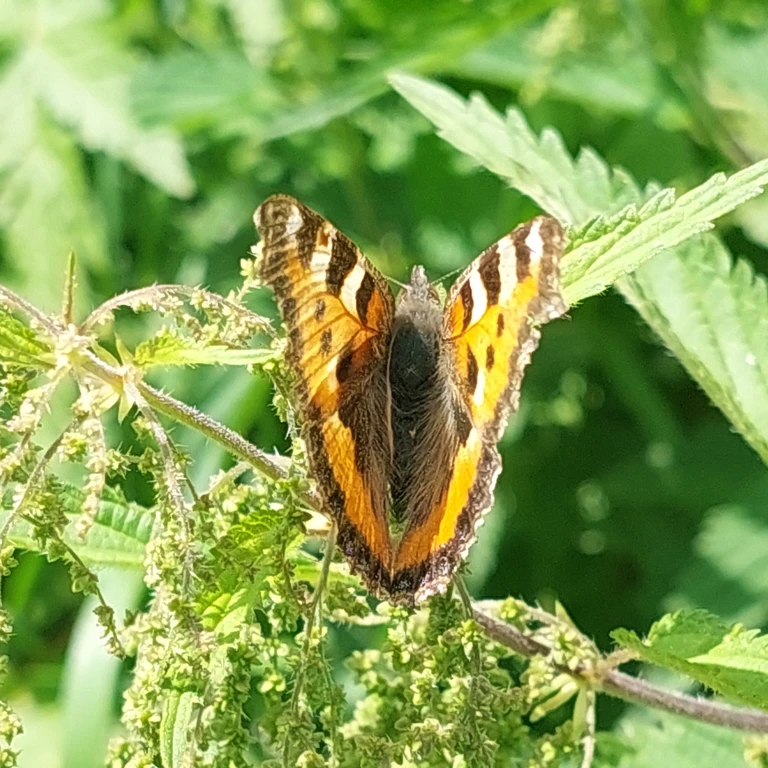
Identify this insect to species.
Aglais urticae
